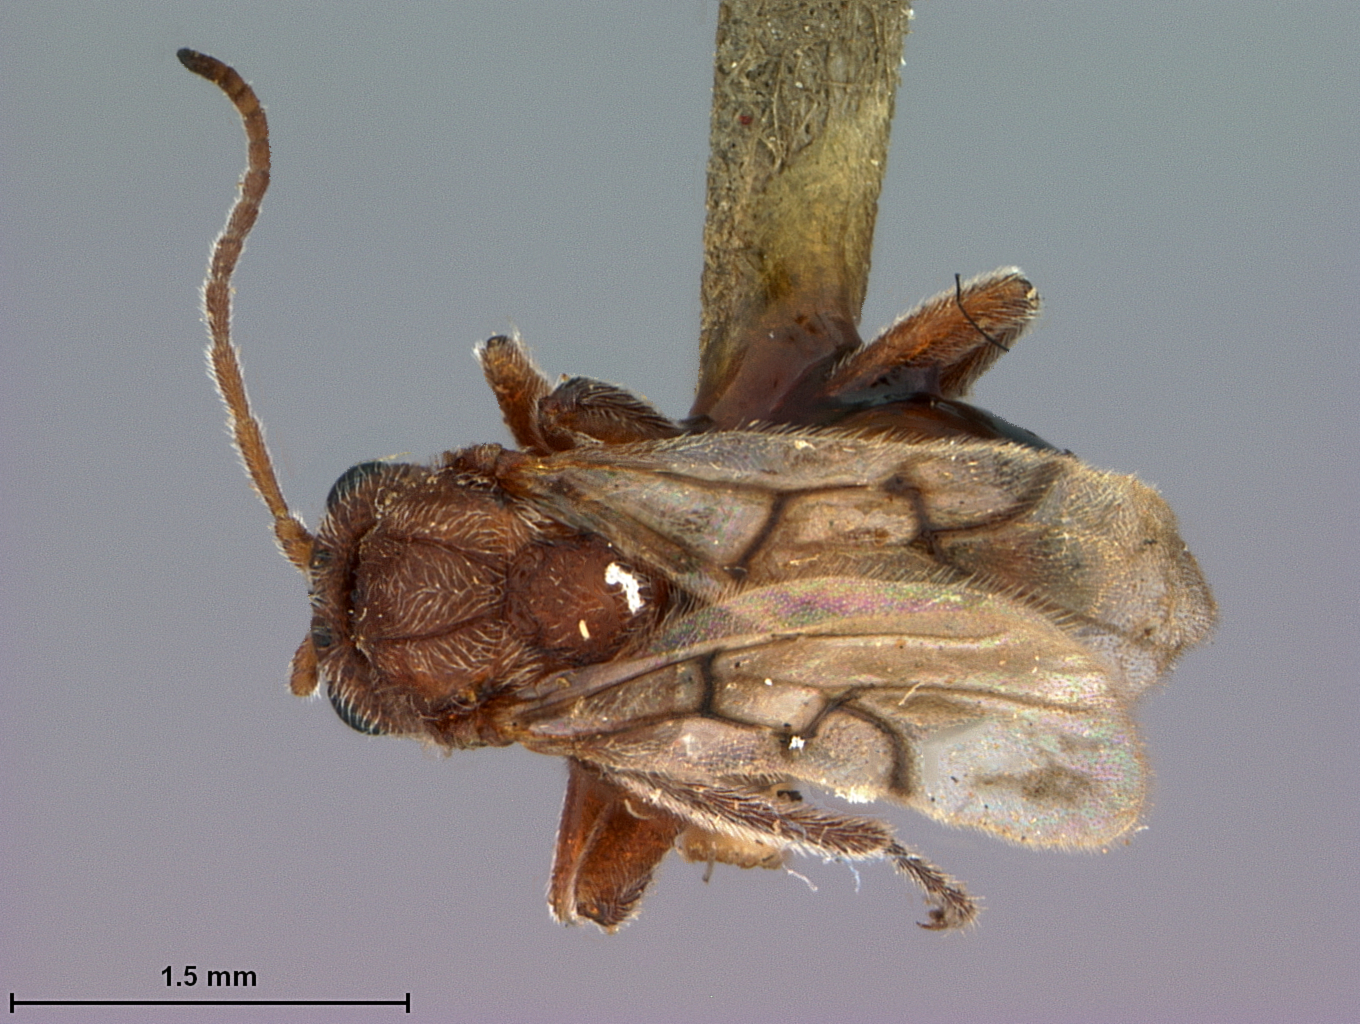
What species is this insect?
Holcaspis brevipennata
